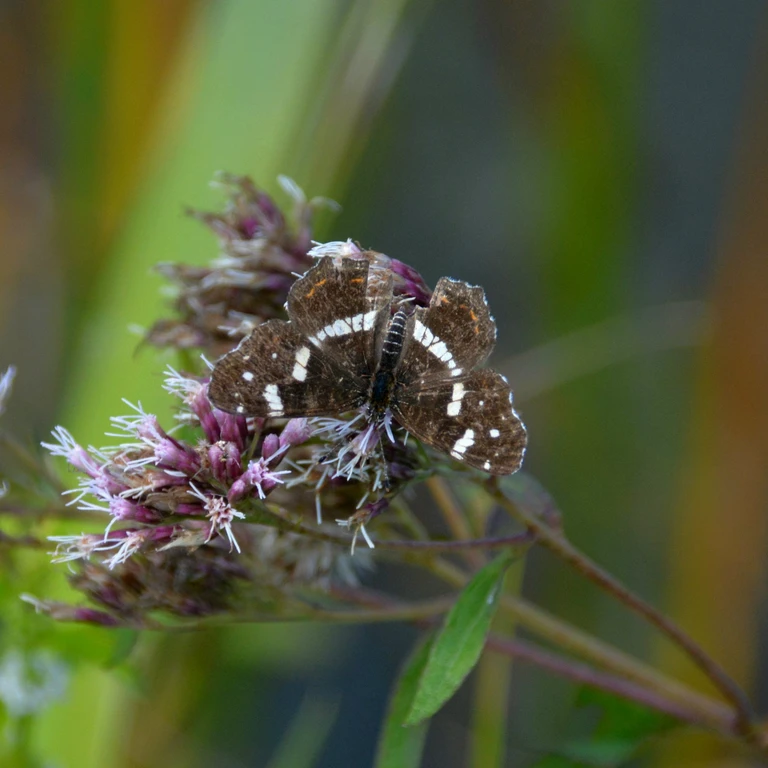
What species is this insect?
Araschnia levana
